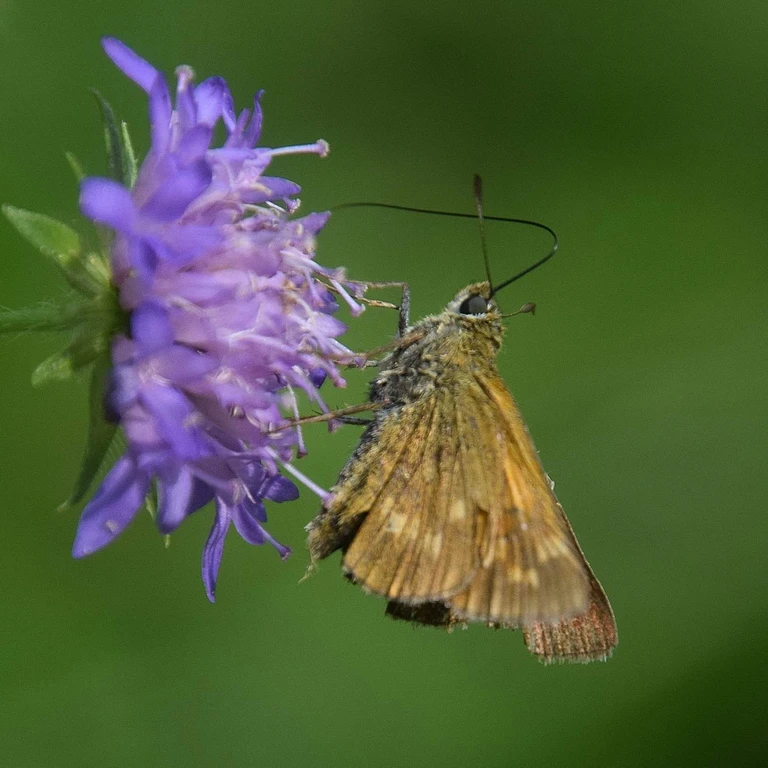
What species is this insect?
Ochlodes sylvanus (also Ochlodes venata)
